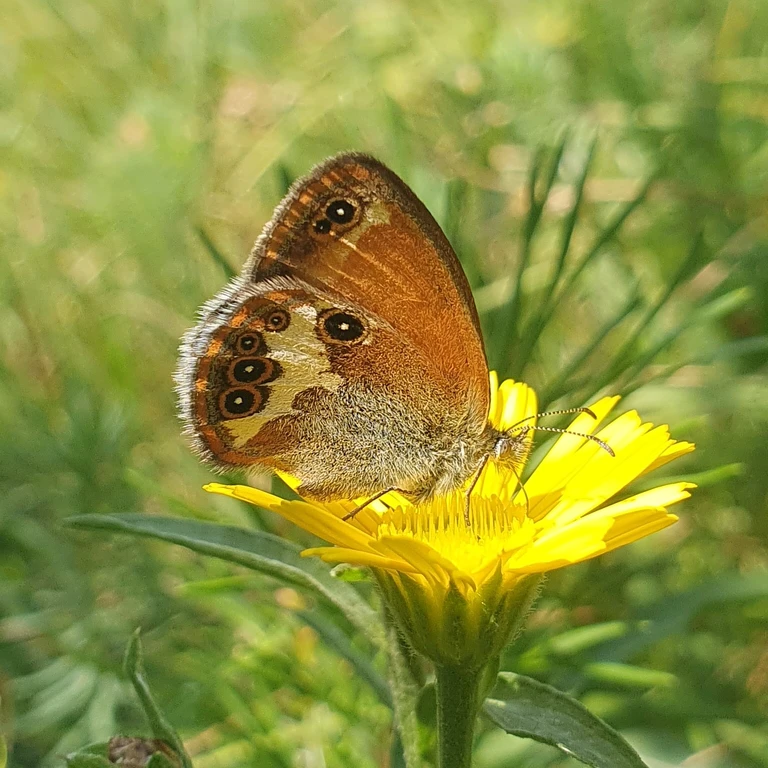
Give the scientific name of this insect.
Coenonympha arcania
